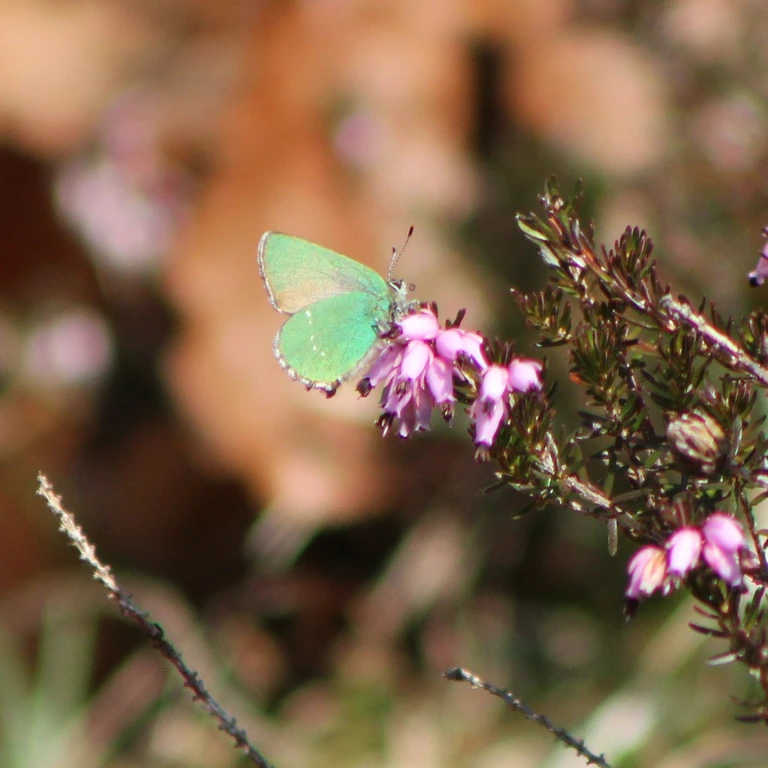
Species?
Callophrys rubi
